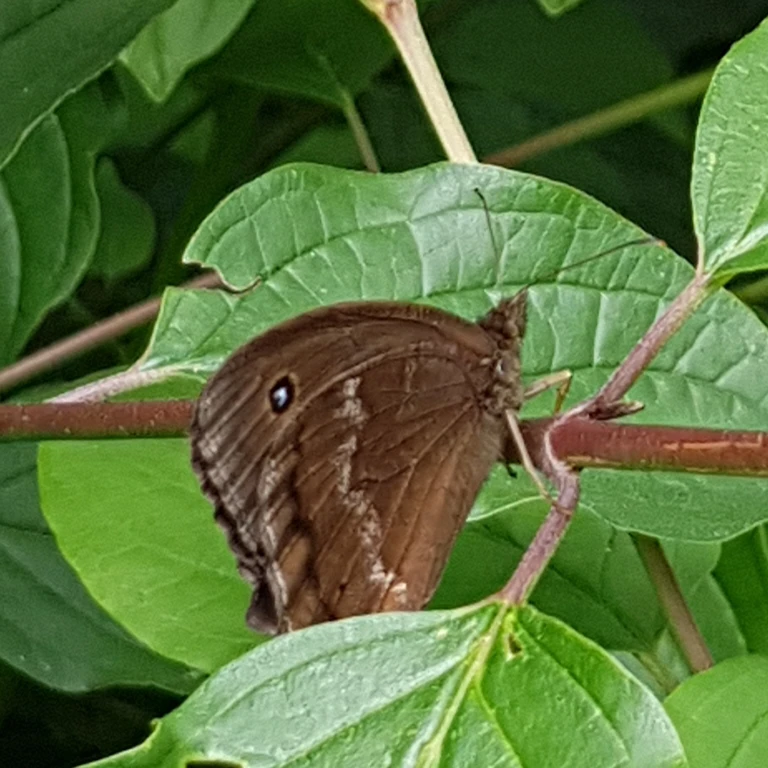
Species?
Minois dryas
